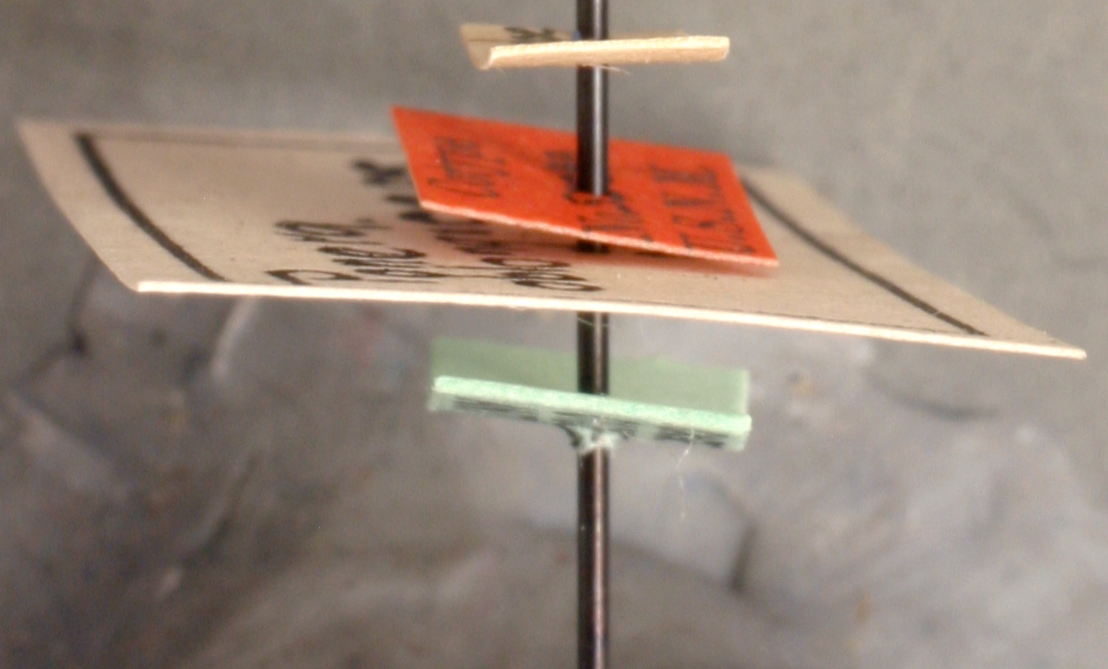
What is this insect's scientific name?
Ponera oblongiceps
